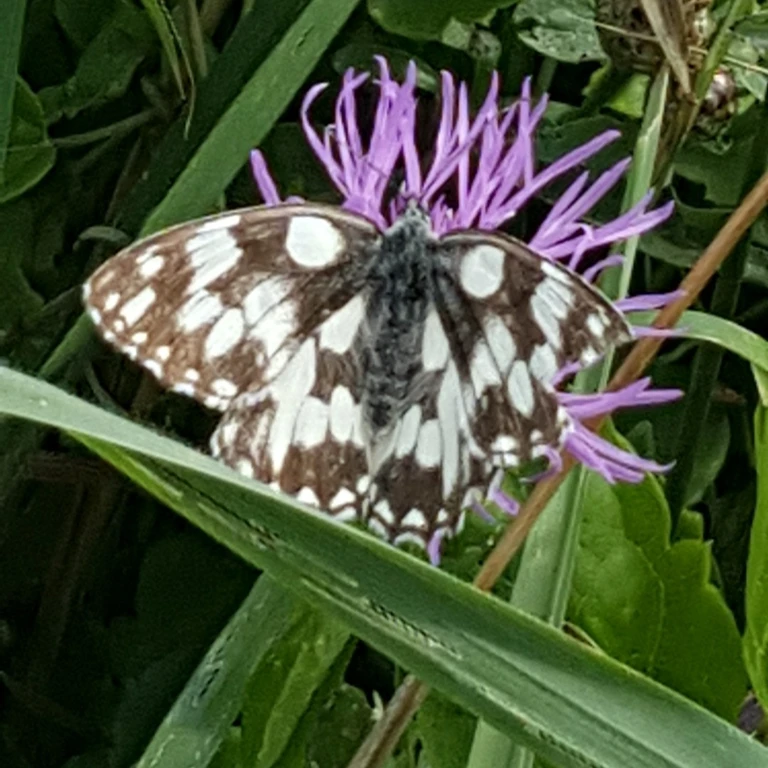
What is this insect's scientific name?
Melanargia galathea
